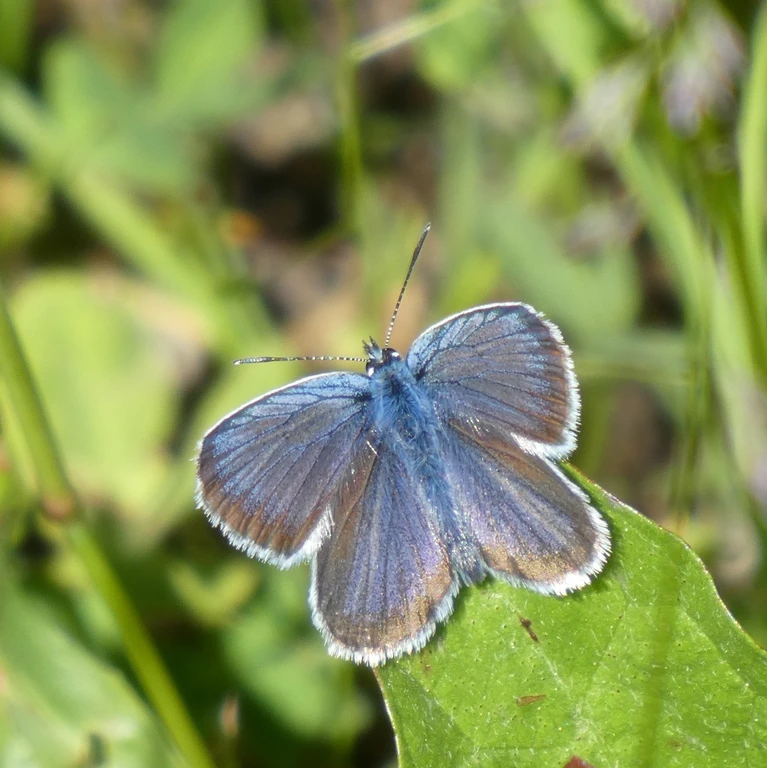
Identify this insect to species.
Plebejus argus
